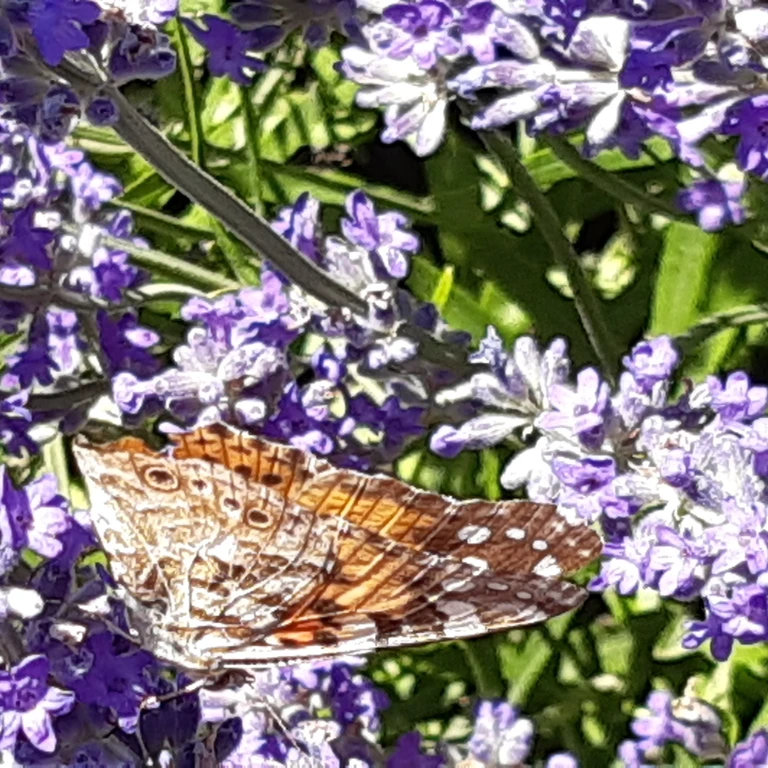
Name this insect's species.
Vanessa cardui
